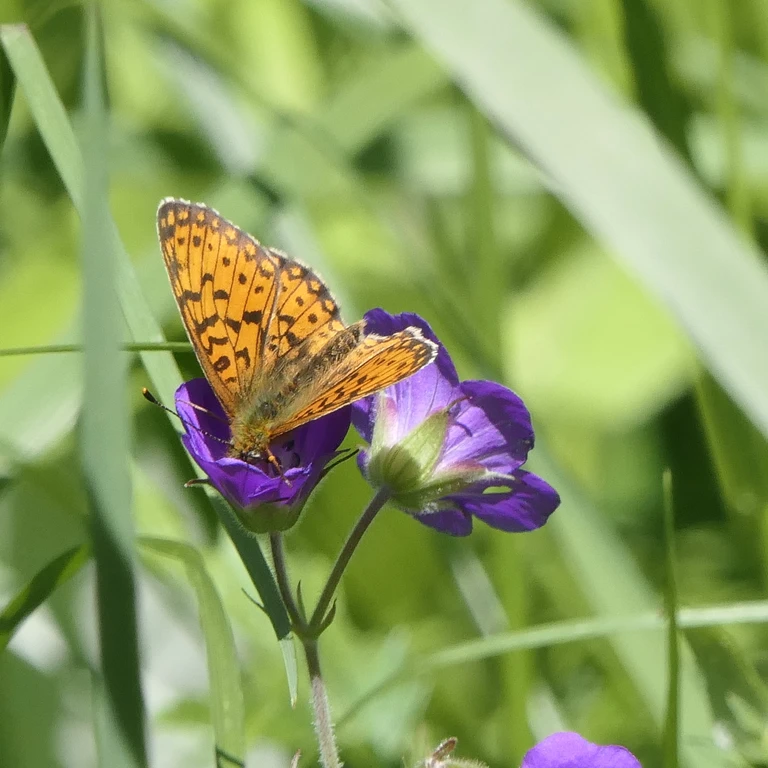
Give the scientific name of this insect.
Boloria eunomia
